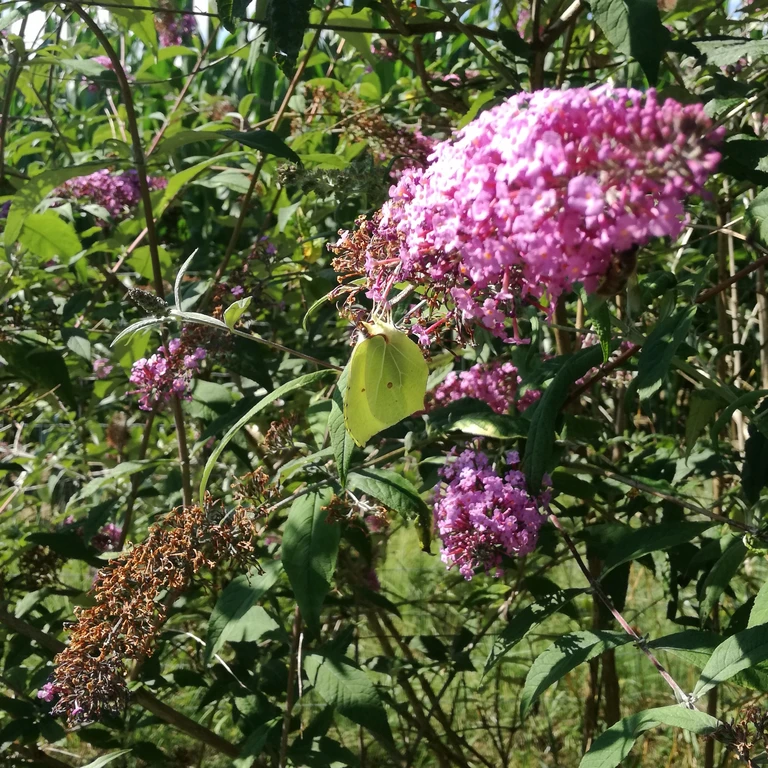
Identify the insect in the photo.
Gonepteryx rhamni
